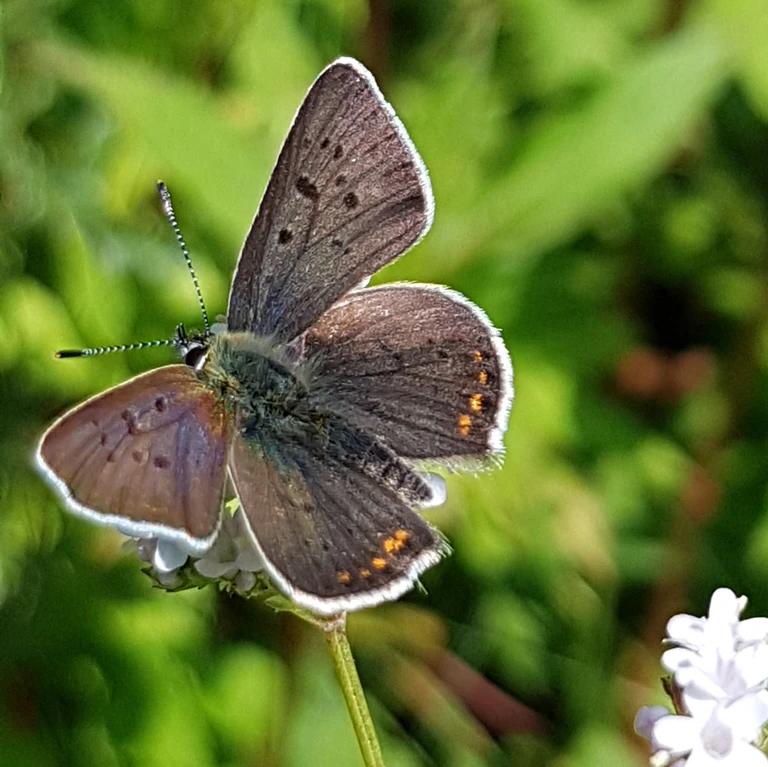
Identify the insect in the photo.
Lycaena tityrus (also Loweia tityrus)
